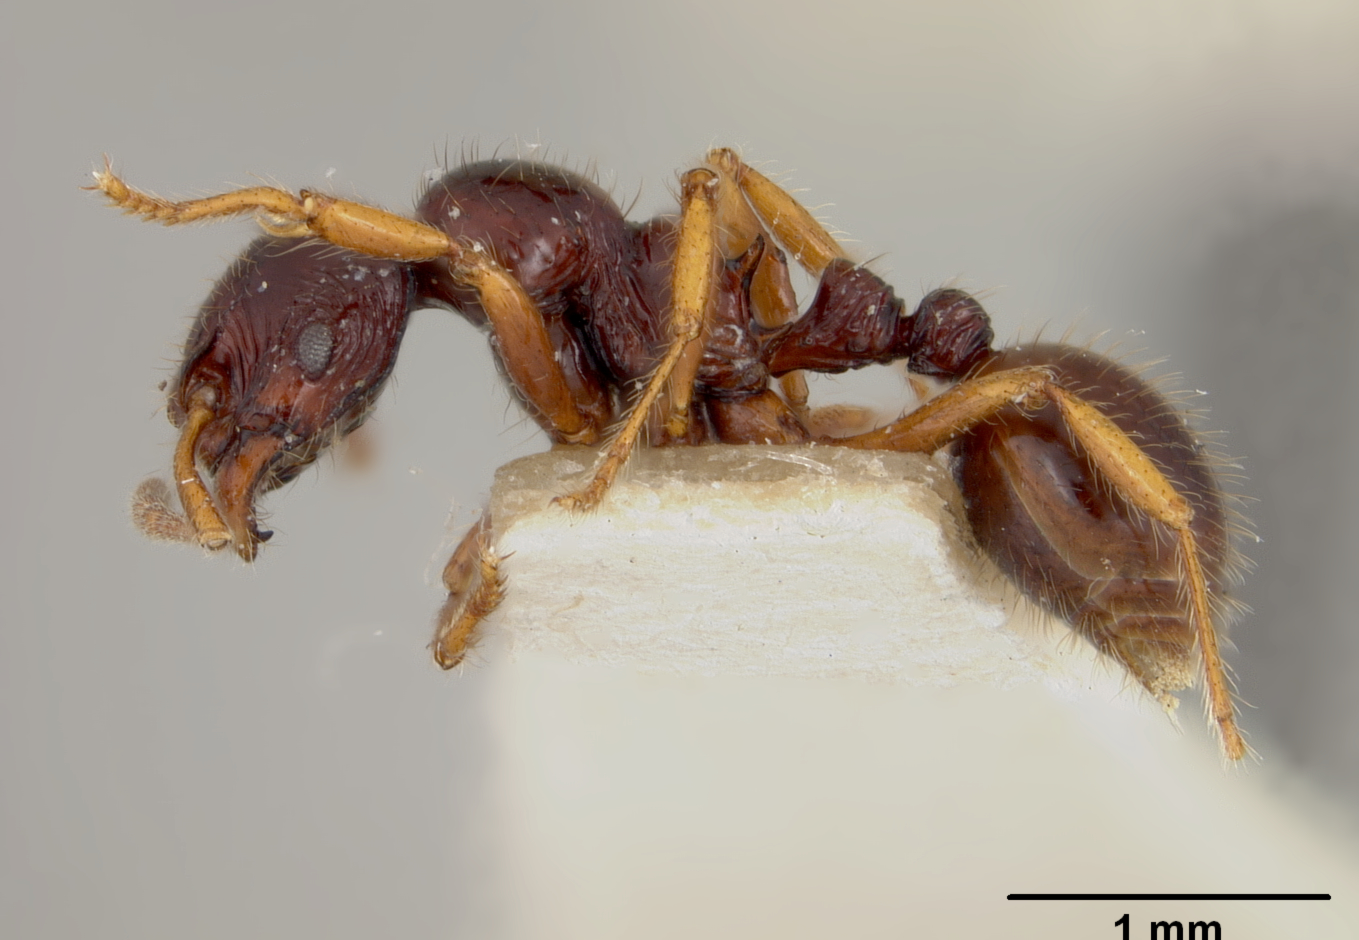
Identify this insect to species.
Rogeria tortuosa
